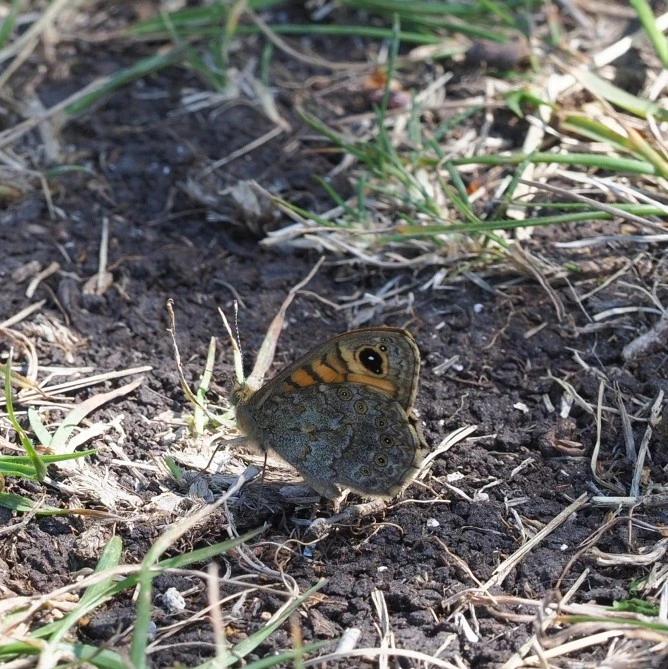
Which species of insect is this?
Lasiommata megera (also Pararge megera)
